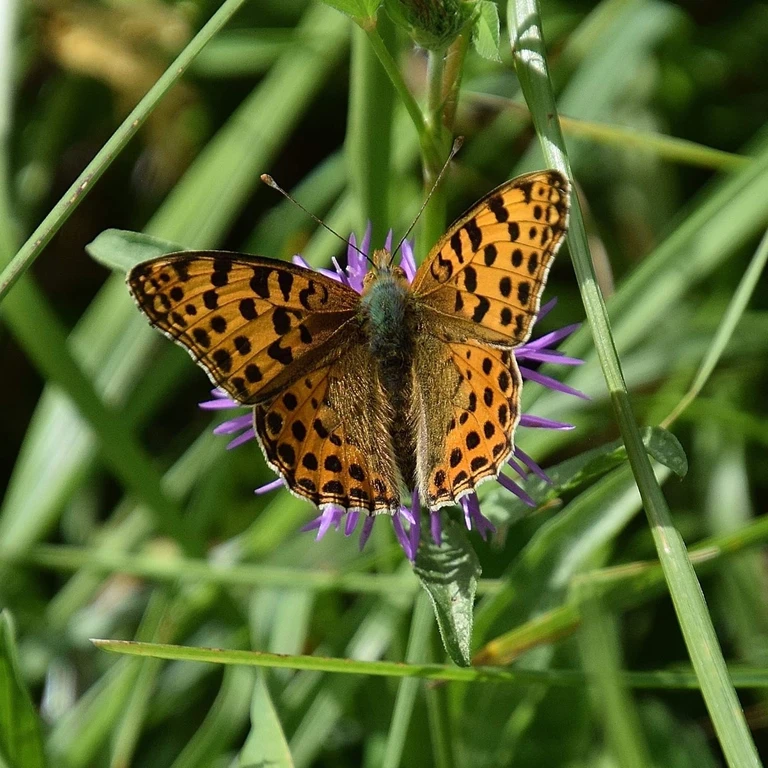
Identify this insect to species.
Issoria lathonia
